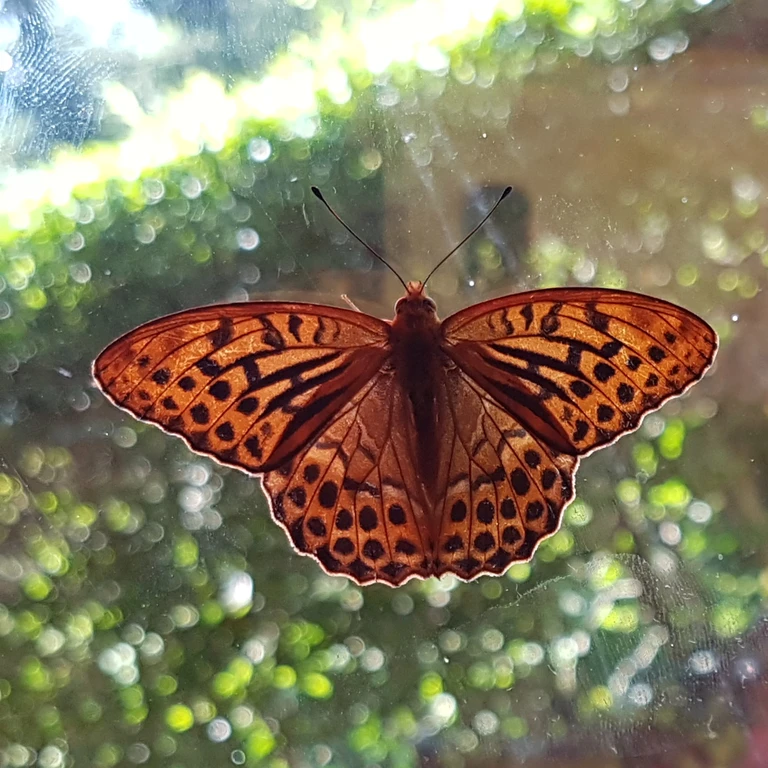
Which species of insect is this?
Argynnis paphia
